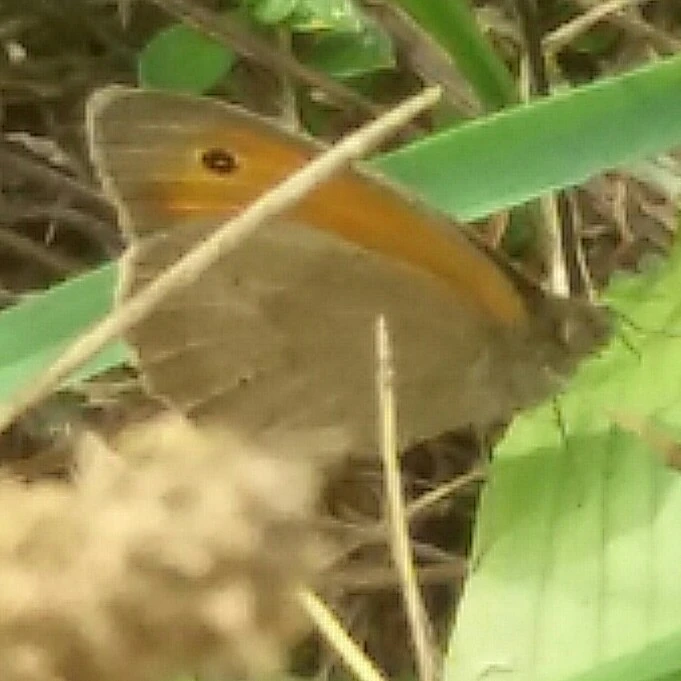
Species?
Maniola jurtina
